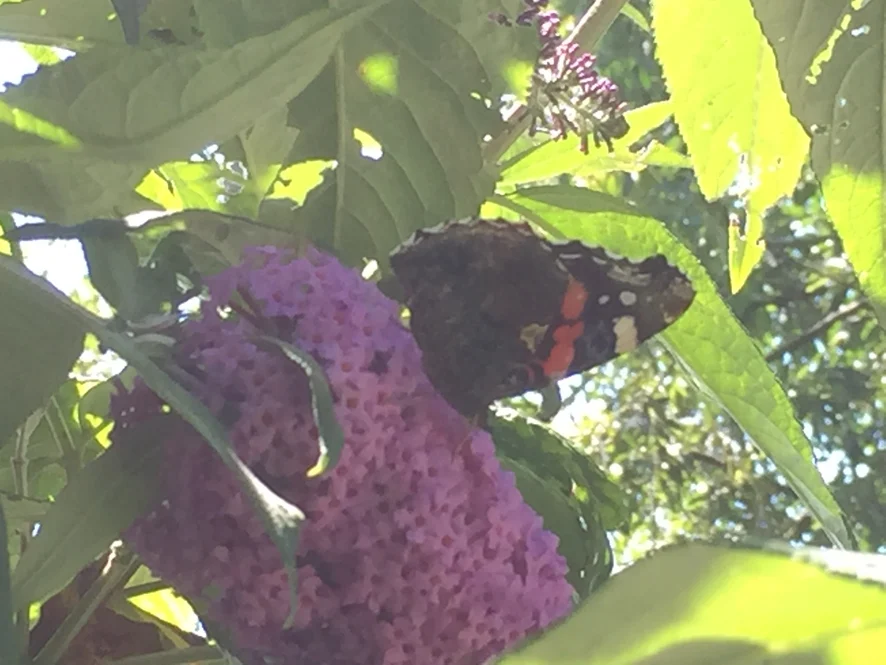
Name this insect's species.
Vanessa atalanta
